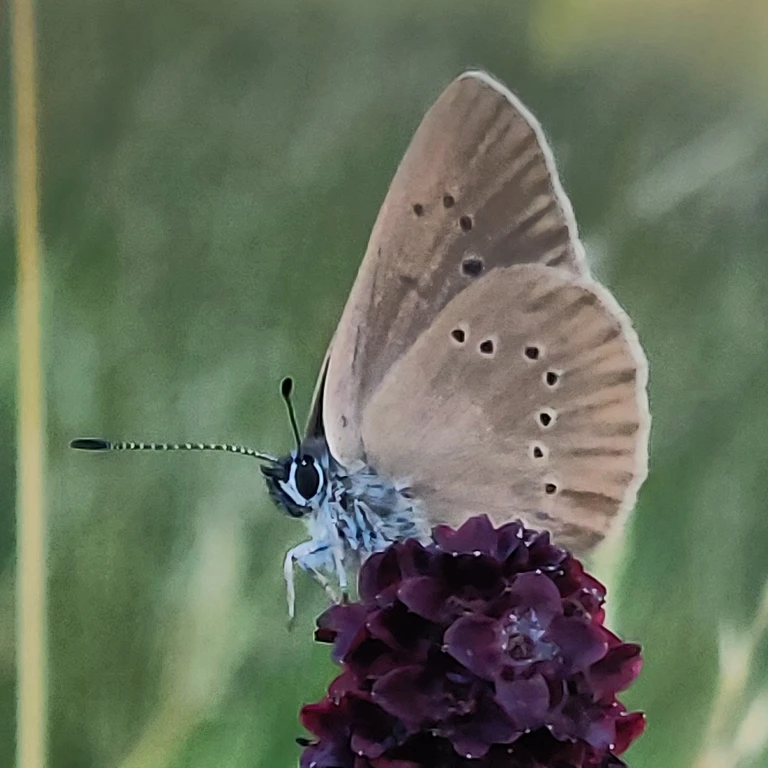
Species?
Phengaris nausithous (also Maculinea nausithous)
